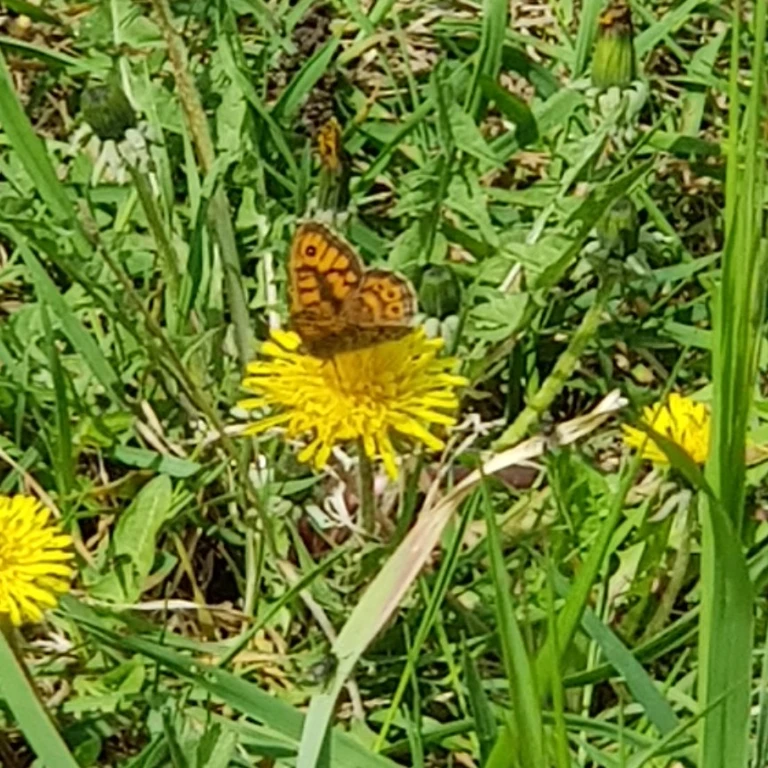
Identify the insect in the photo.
Lasiommata megera (also Pararge megera)
